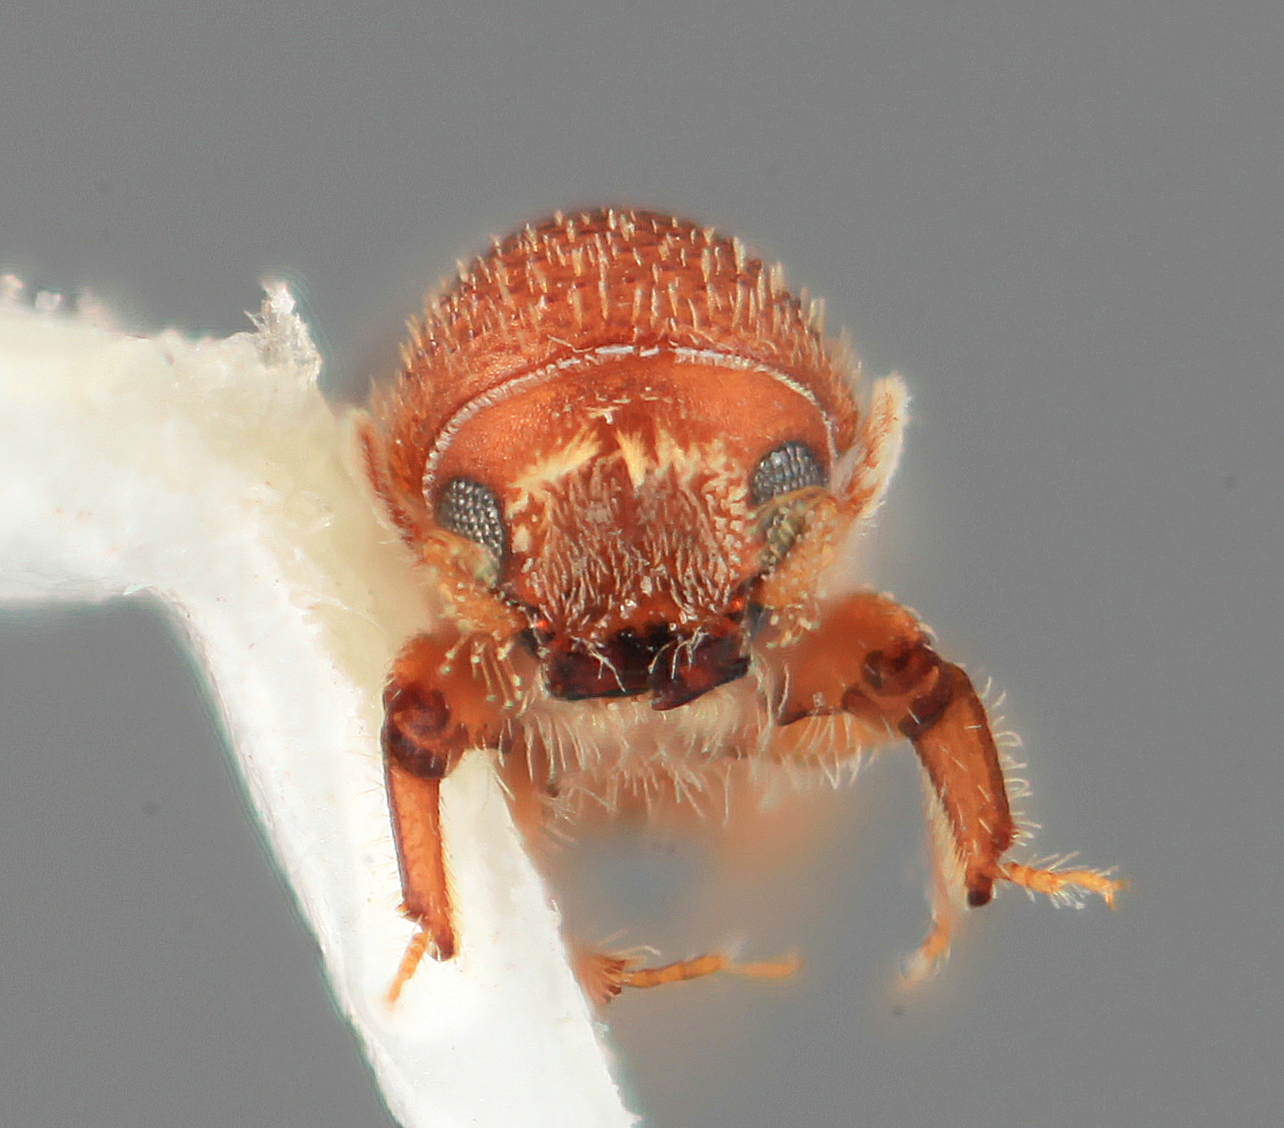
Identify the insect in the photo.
Micracis exilis
